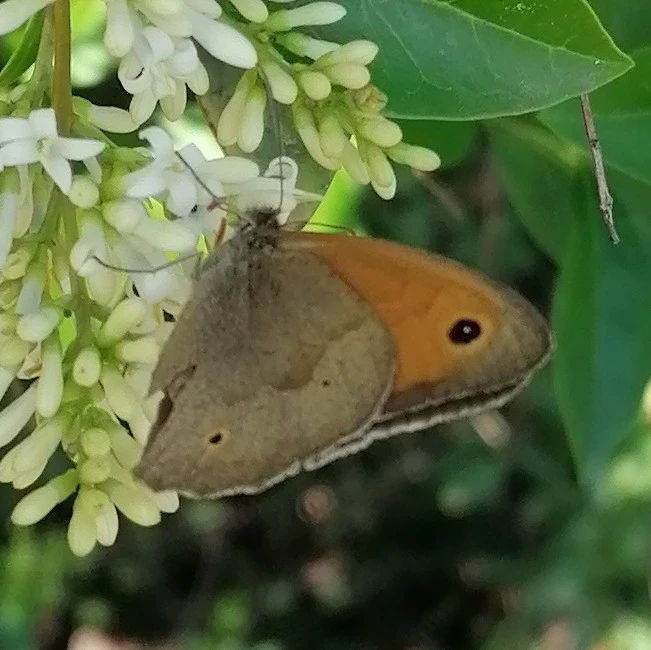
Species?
Maniola jurtina
